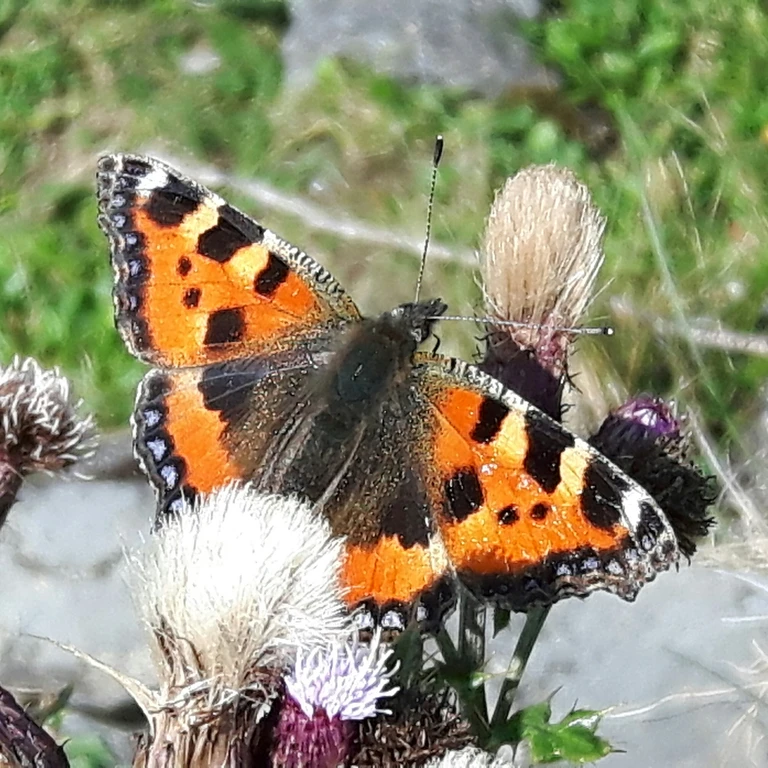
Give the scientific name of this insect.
Aglais urticae
